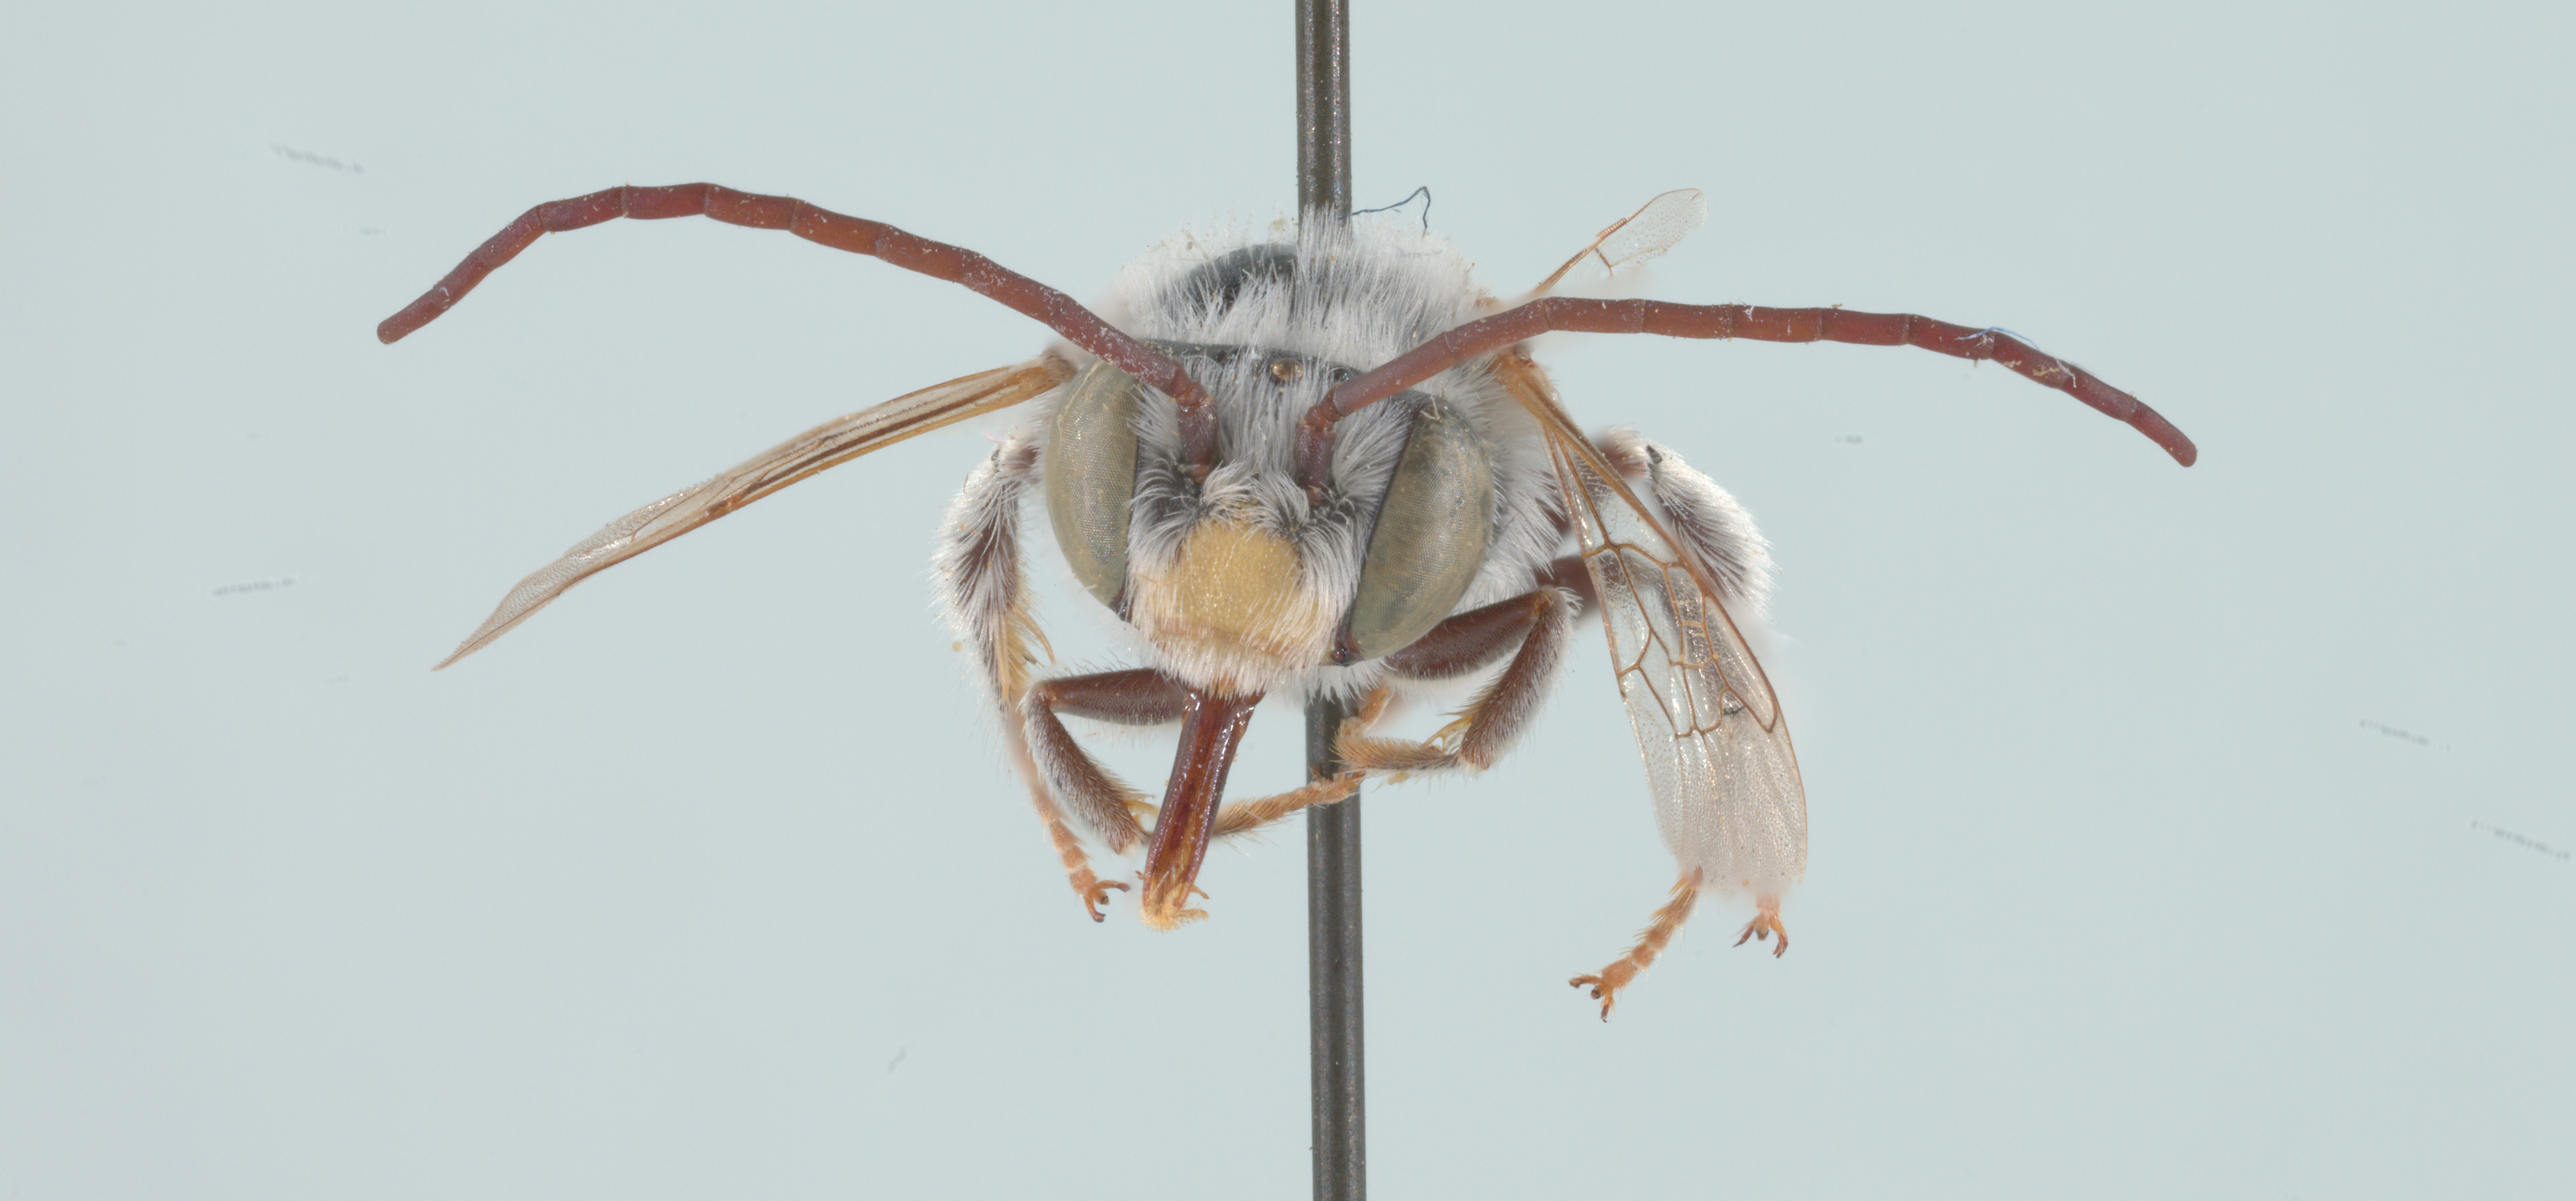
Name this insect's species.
Xenoglossa albata
